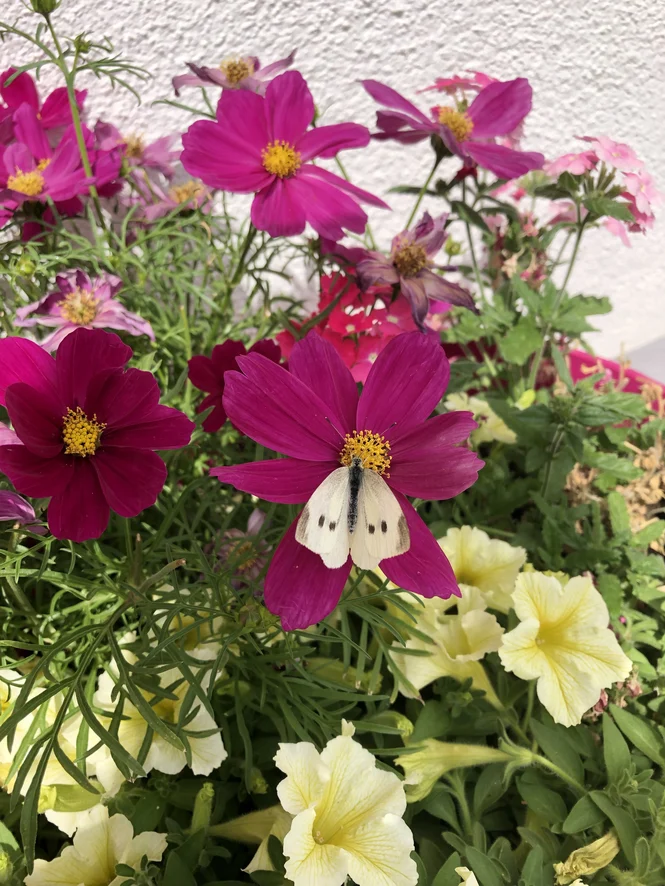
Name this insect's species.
Pieris rapae
